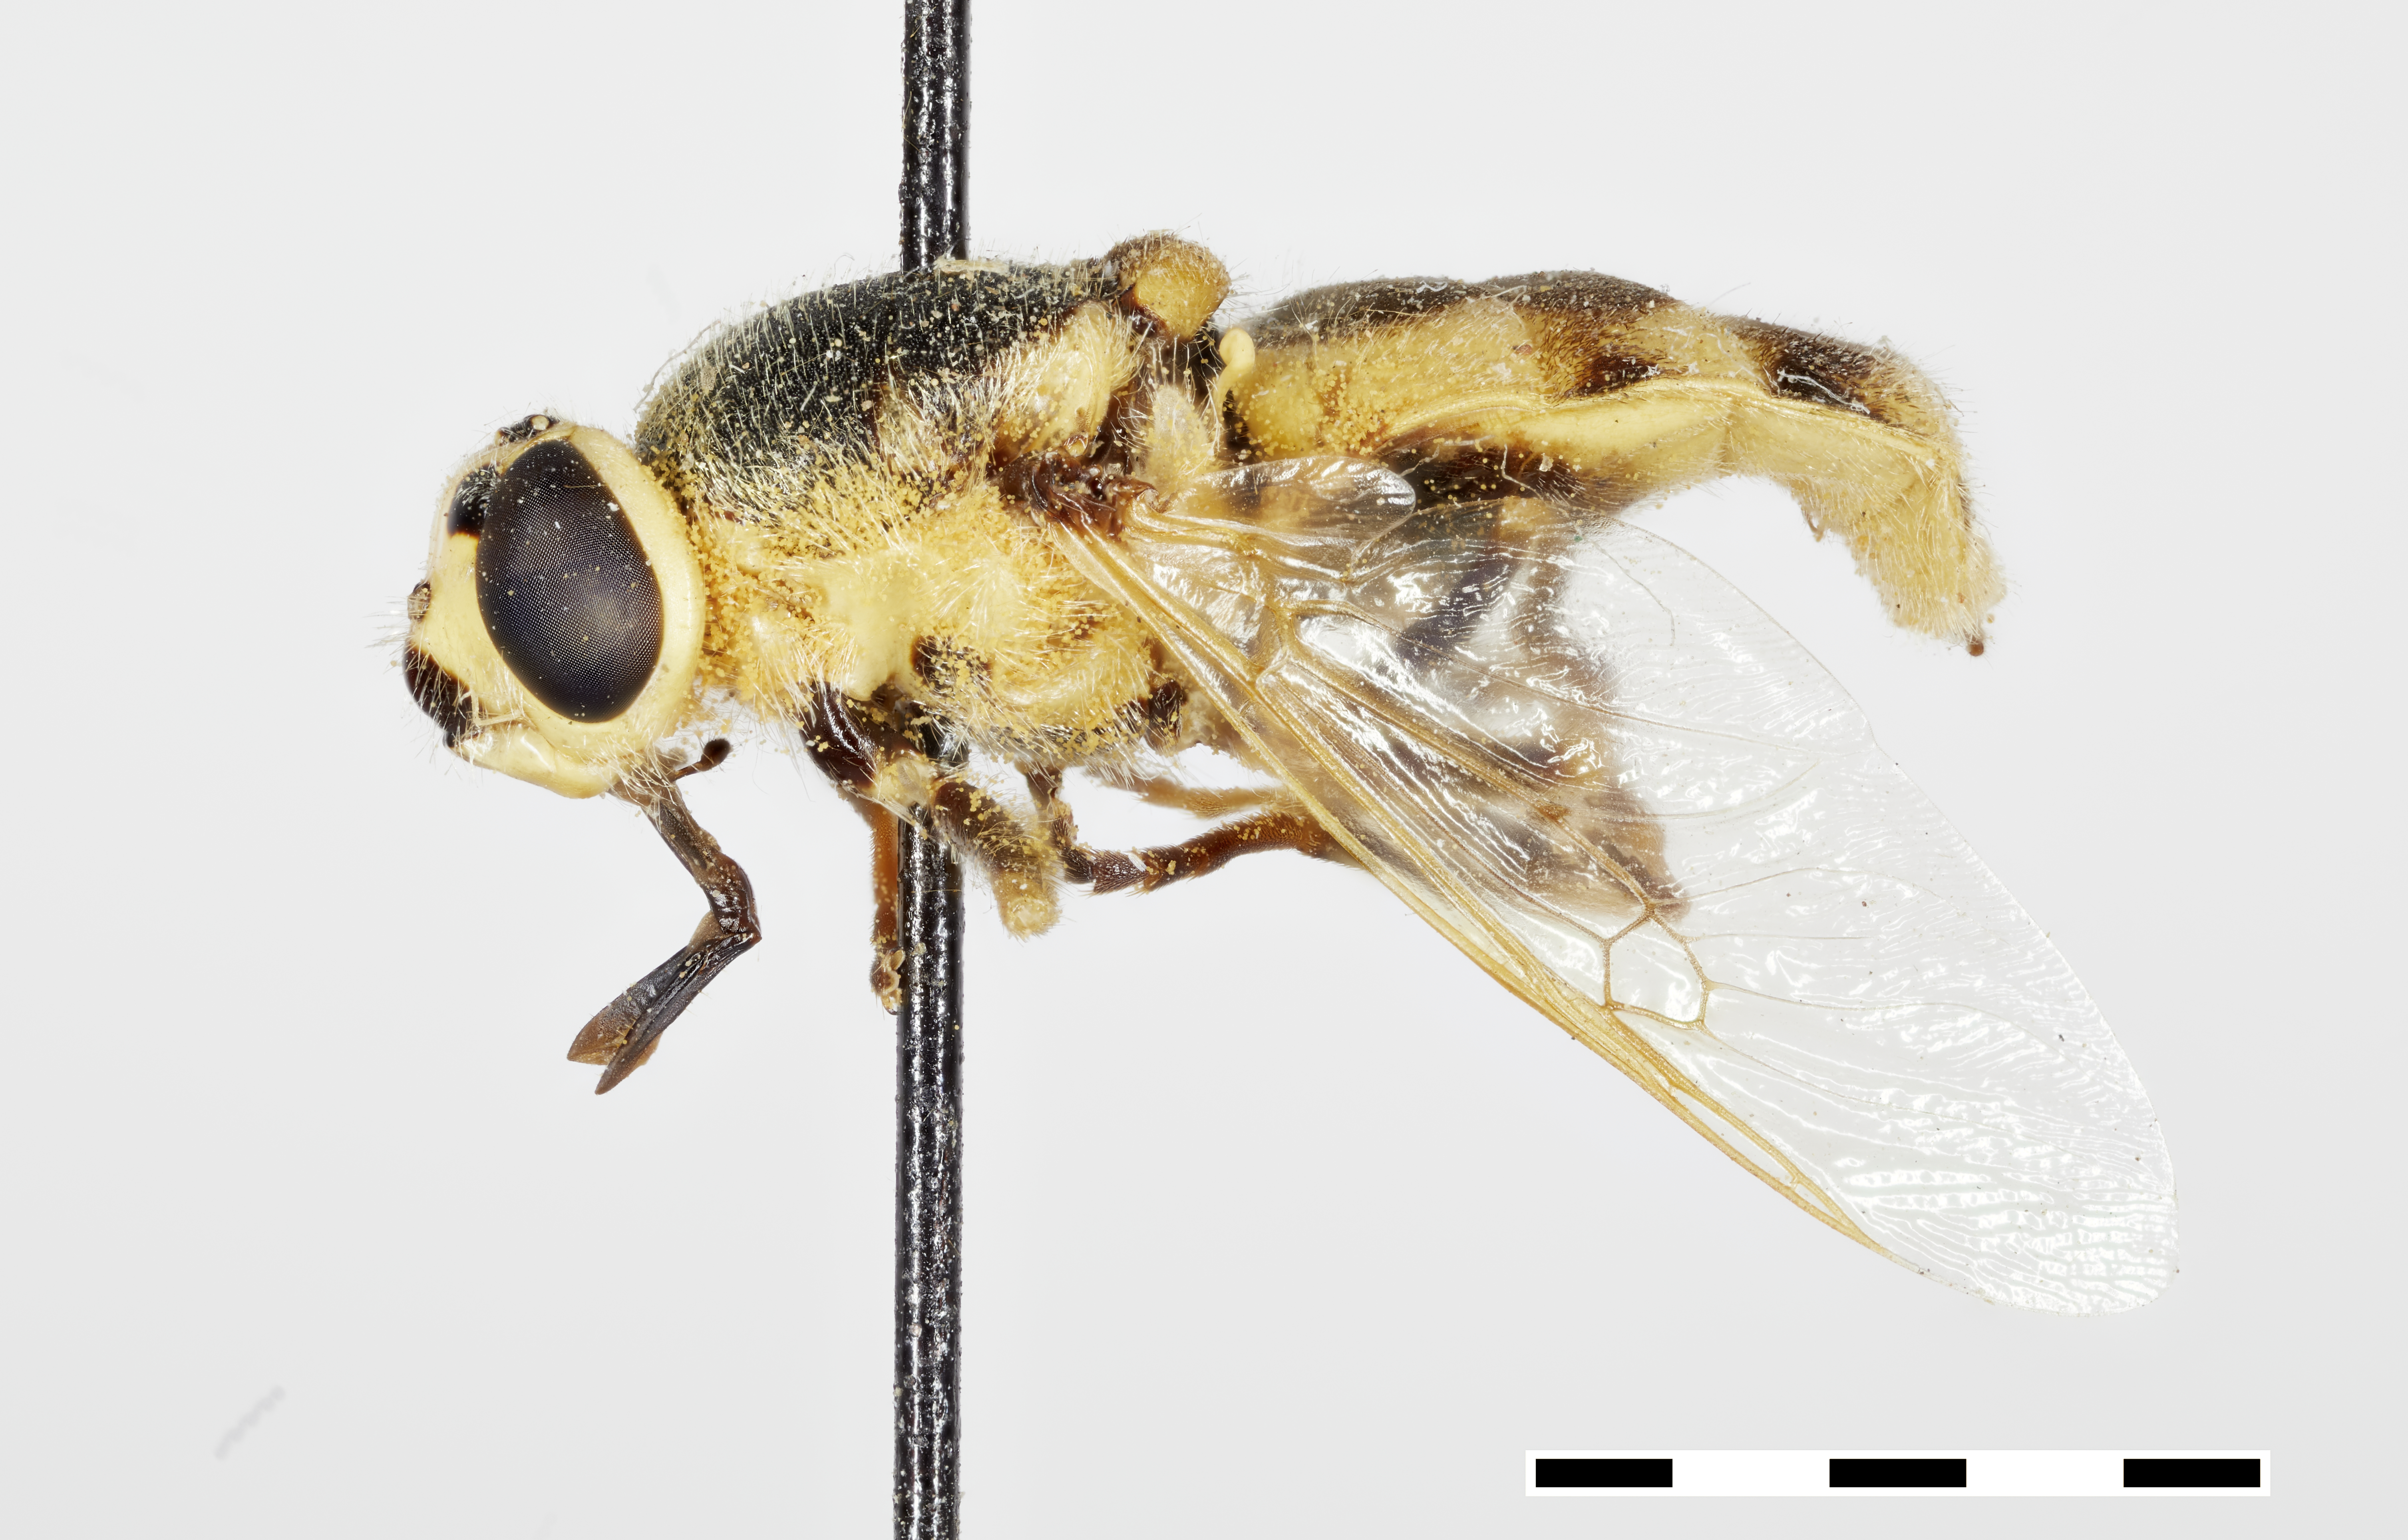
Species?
Odontomyia nuda
